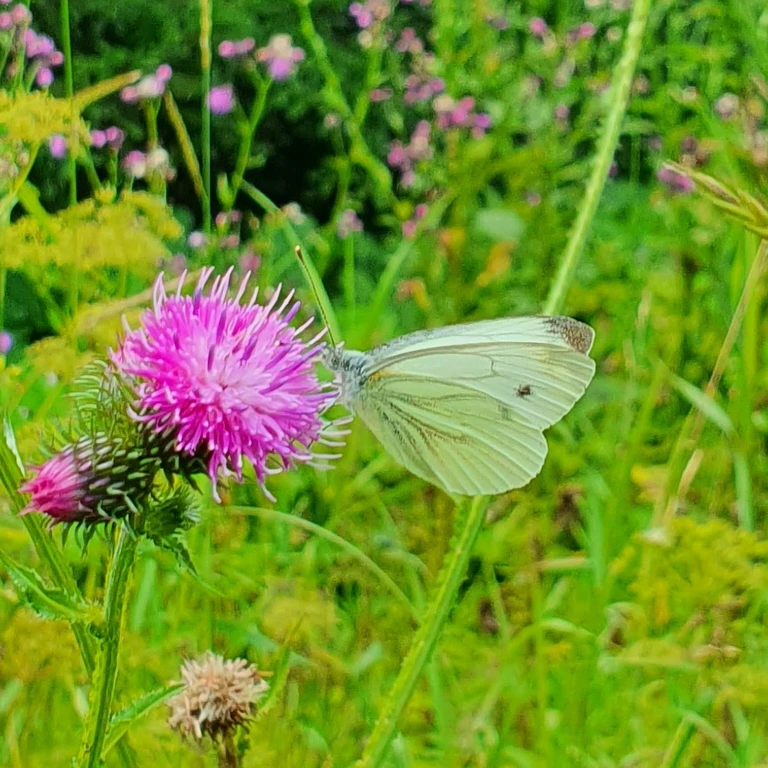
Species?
Pieris napi
